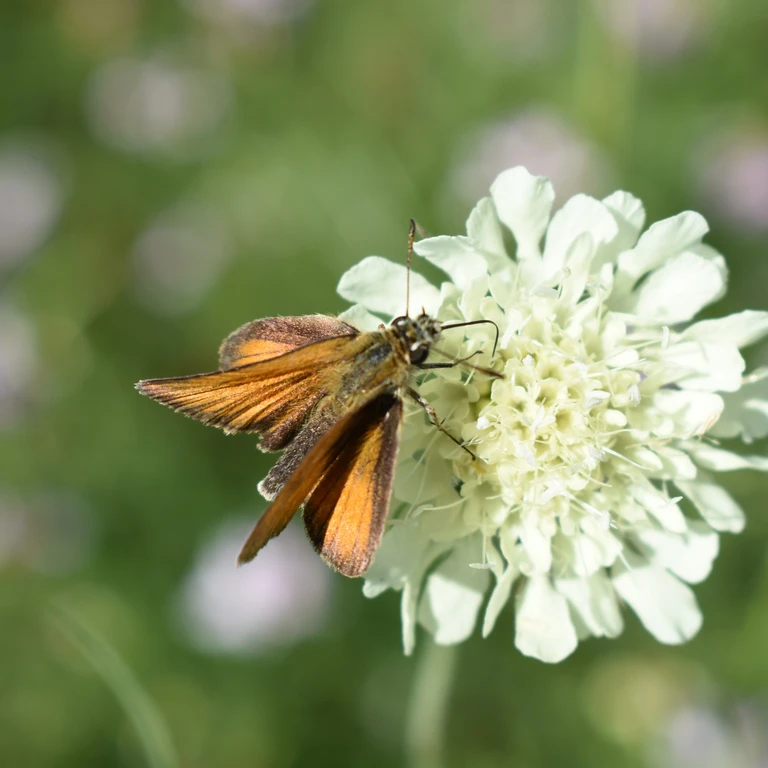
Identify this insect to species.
Thymelicus lineola
